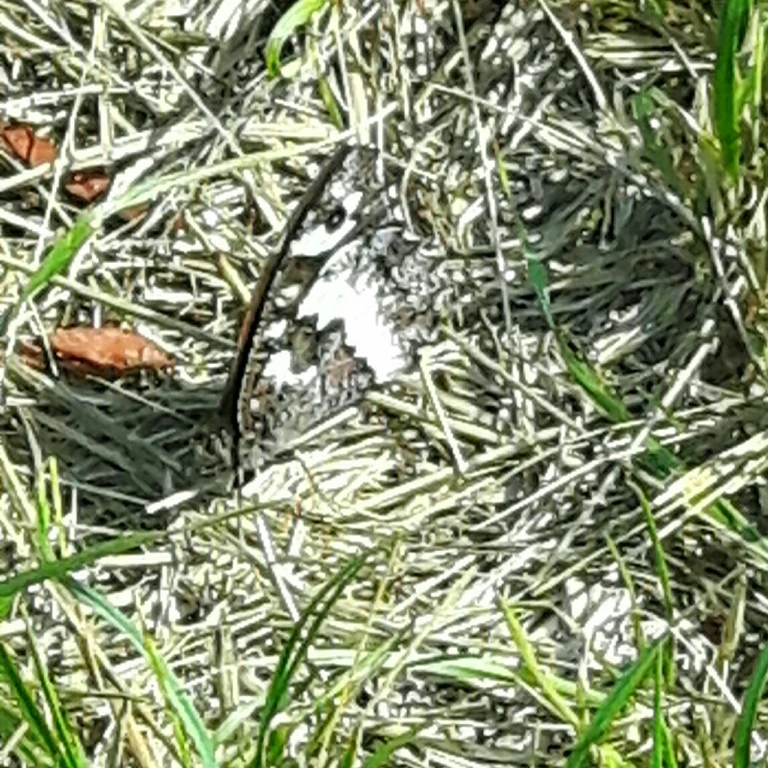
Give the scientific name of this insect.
Brintesia circe
